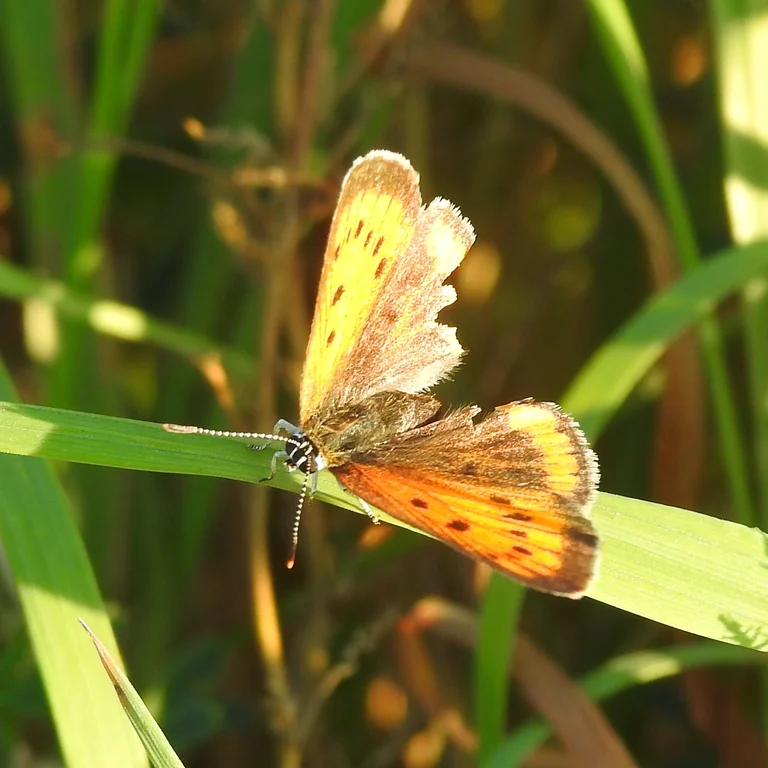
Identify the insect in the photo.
Lycaena dispar
